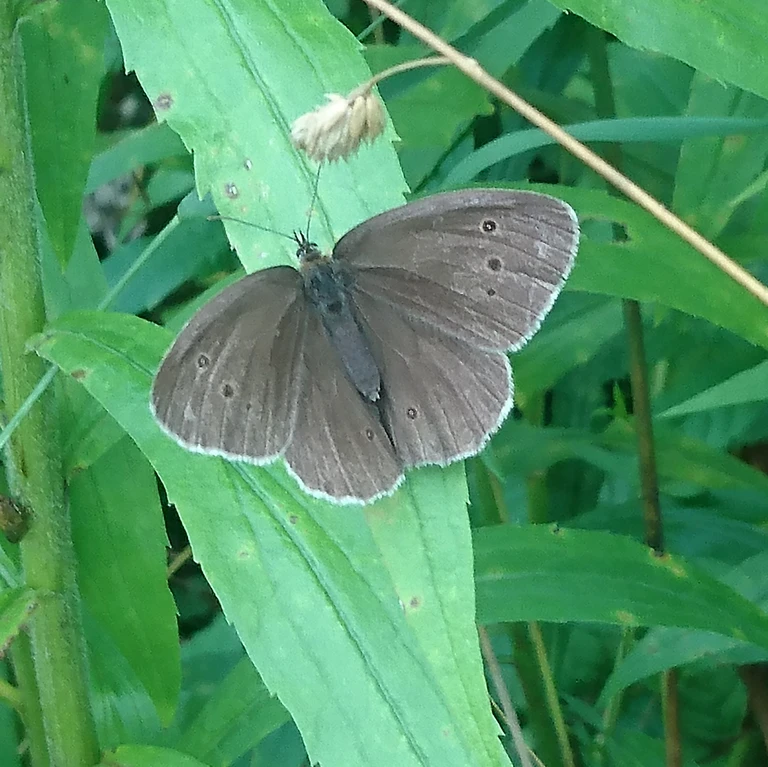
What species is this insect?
Aphantopus hyperantus
